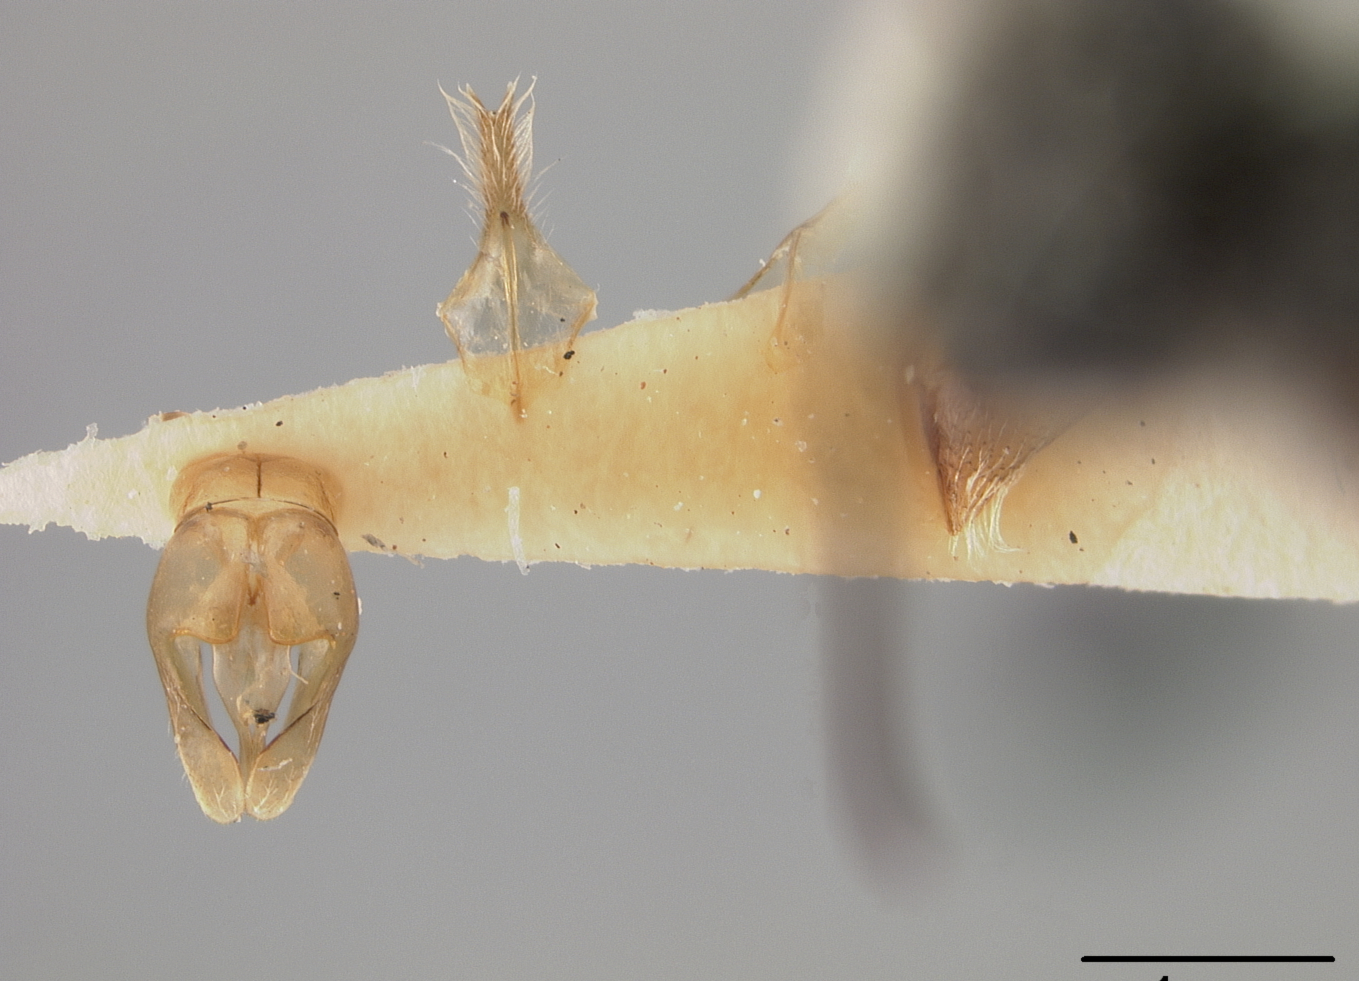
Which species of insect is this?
Andrena bifurcata
